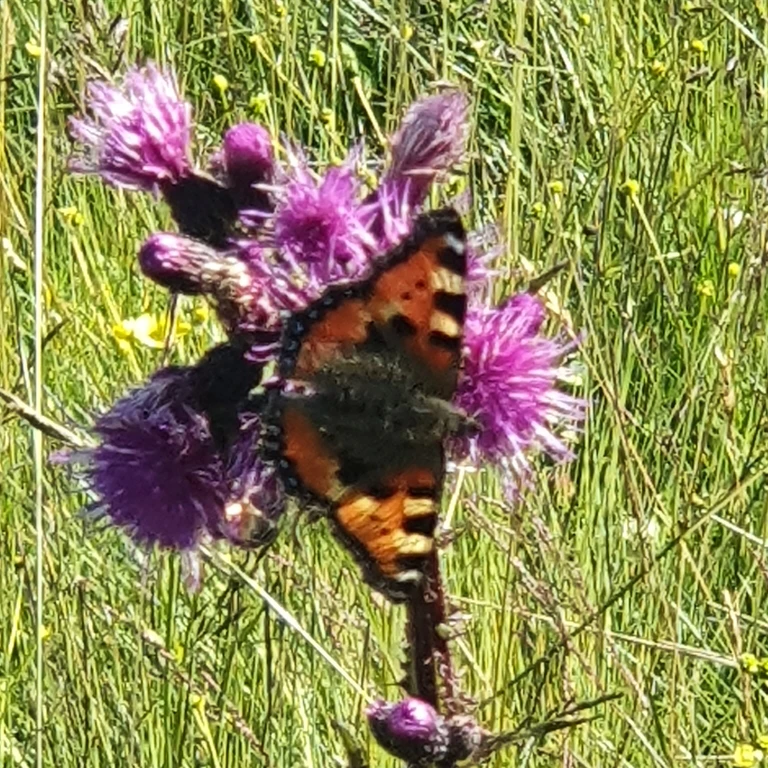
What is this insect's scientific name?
Aglais urticae
